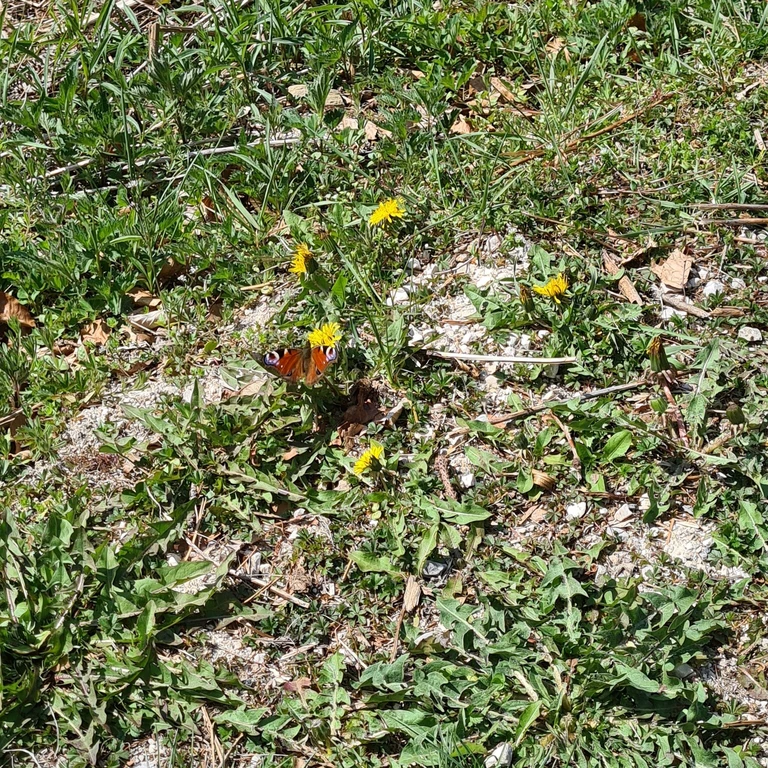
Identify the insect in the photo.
Aglais io
